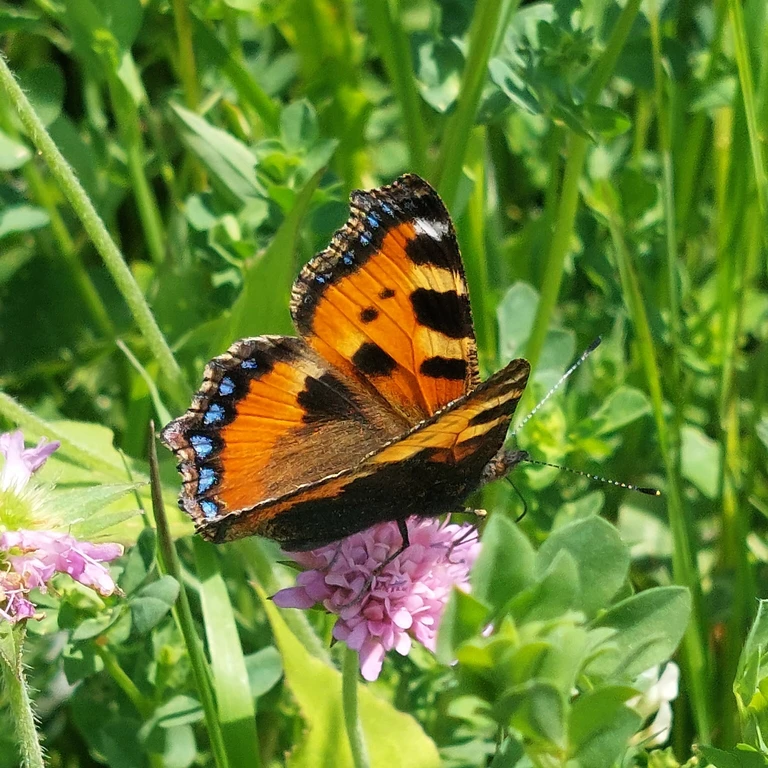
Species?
Aglais urticae
